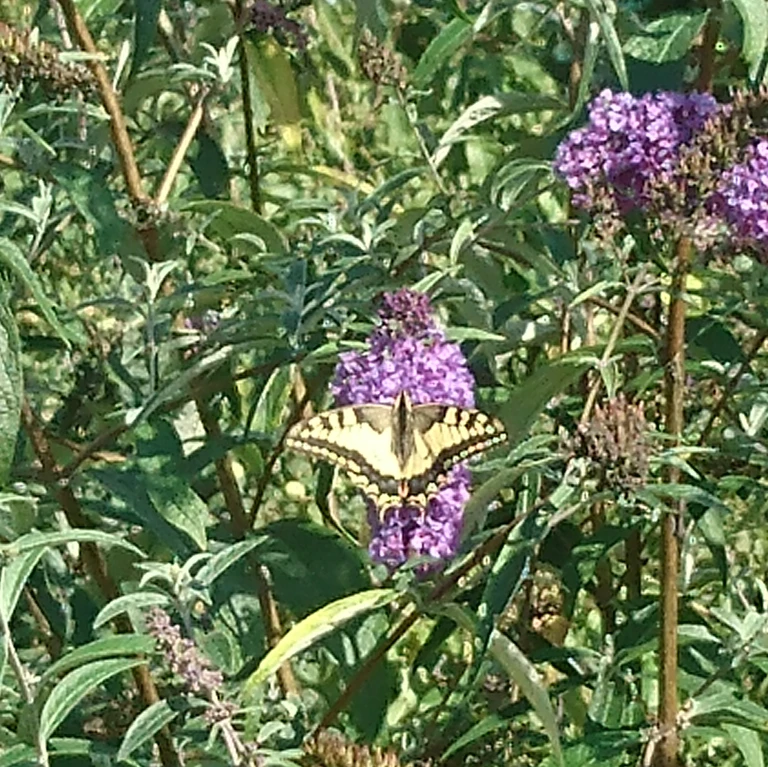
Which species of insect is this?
Papilio machaon
